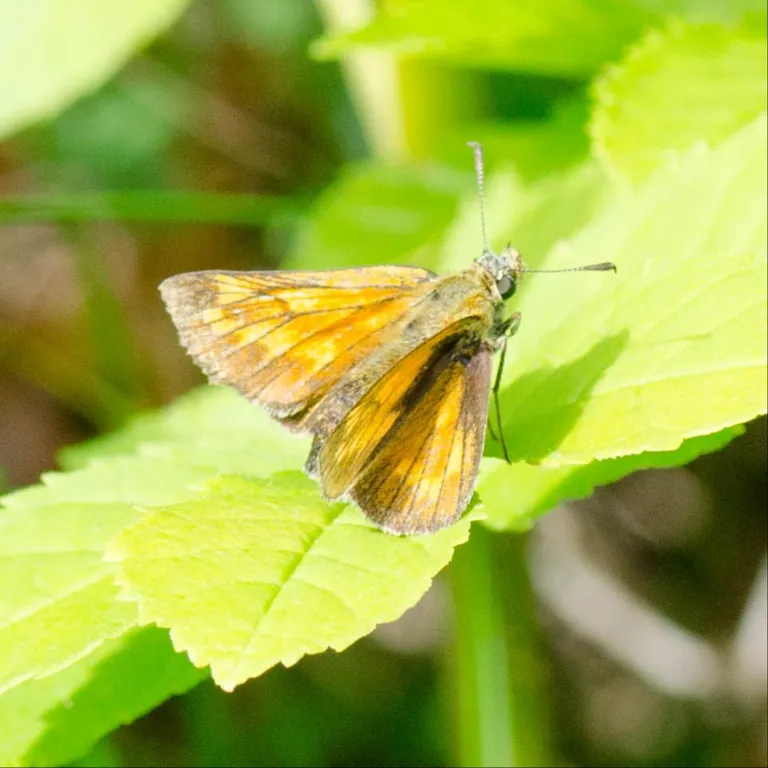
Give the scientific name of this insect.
Ochlodes sylvanus (also Ochlodes venata)
